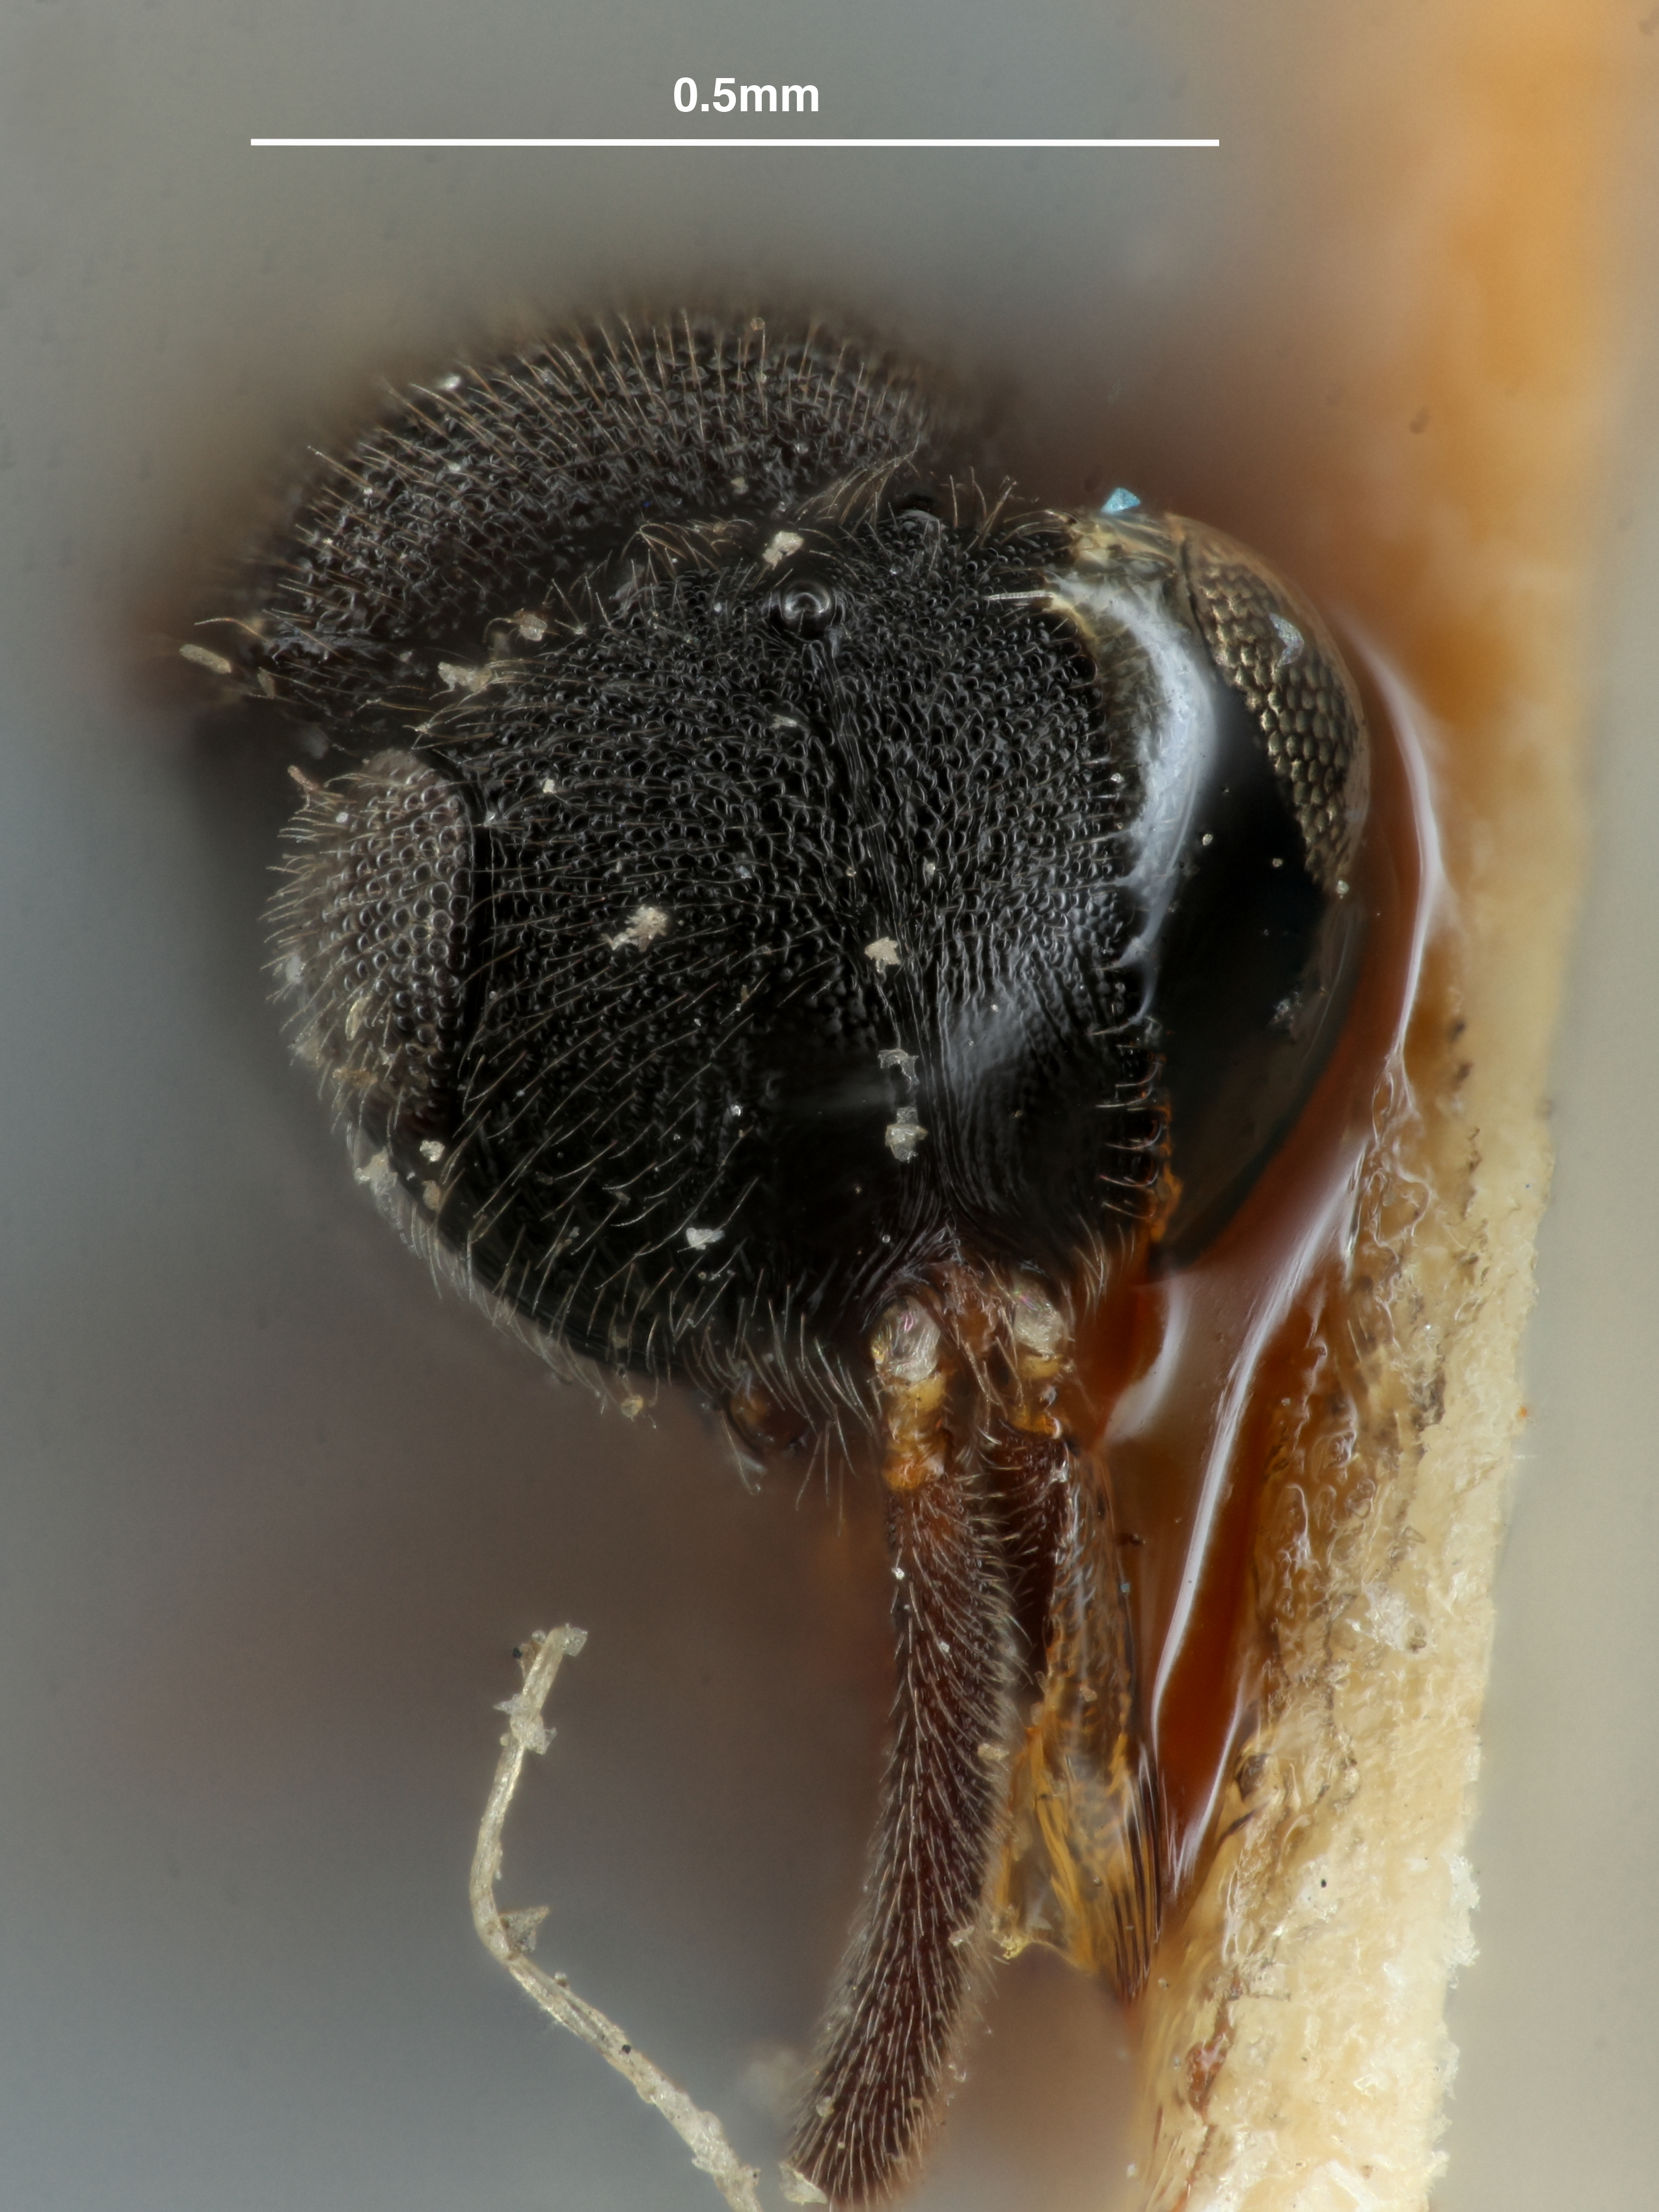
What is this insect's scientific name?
Trimorus leonardi
